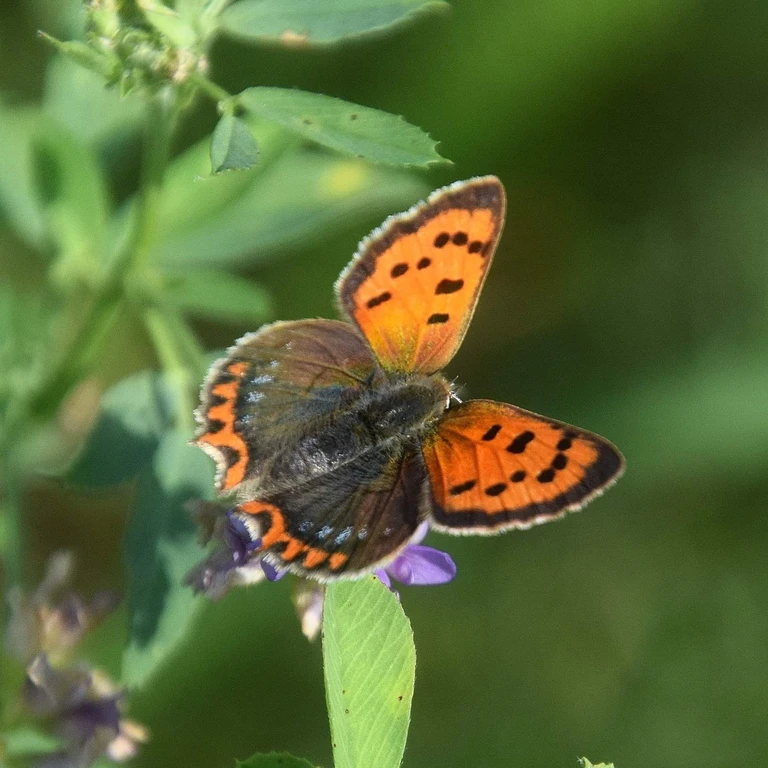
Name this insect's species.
Lycaena phlaeas
